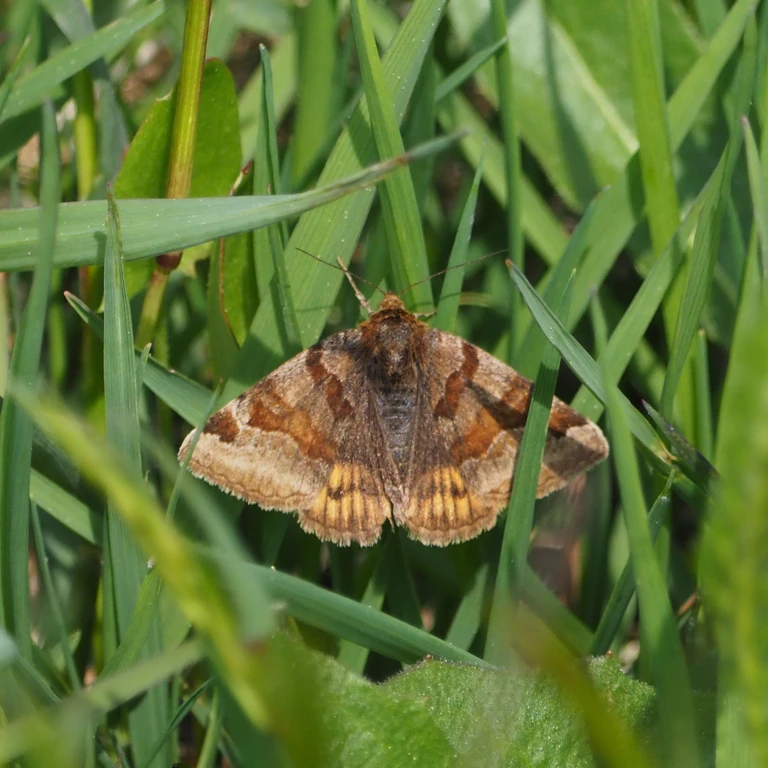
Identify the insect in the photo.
Euclidia glyphica
